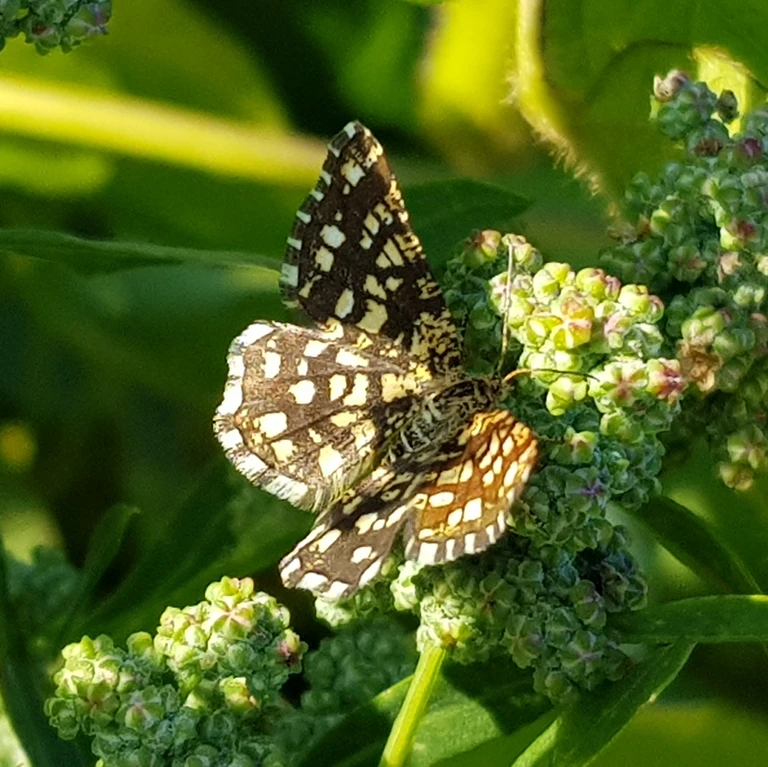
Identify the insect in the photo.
Chiasmia clathrata
